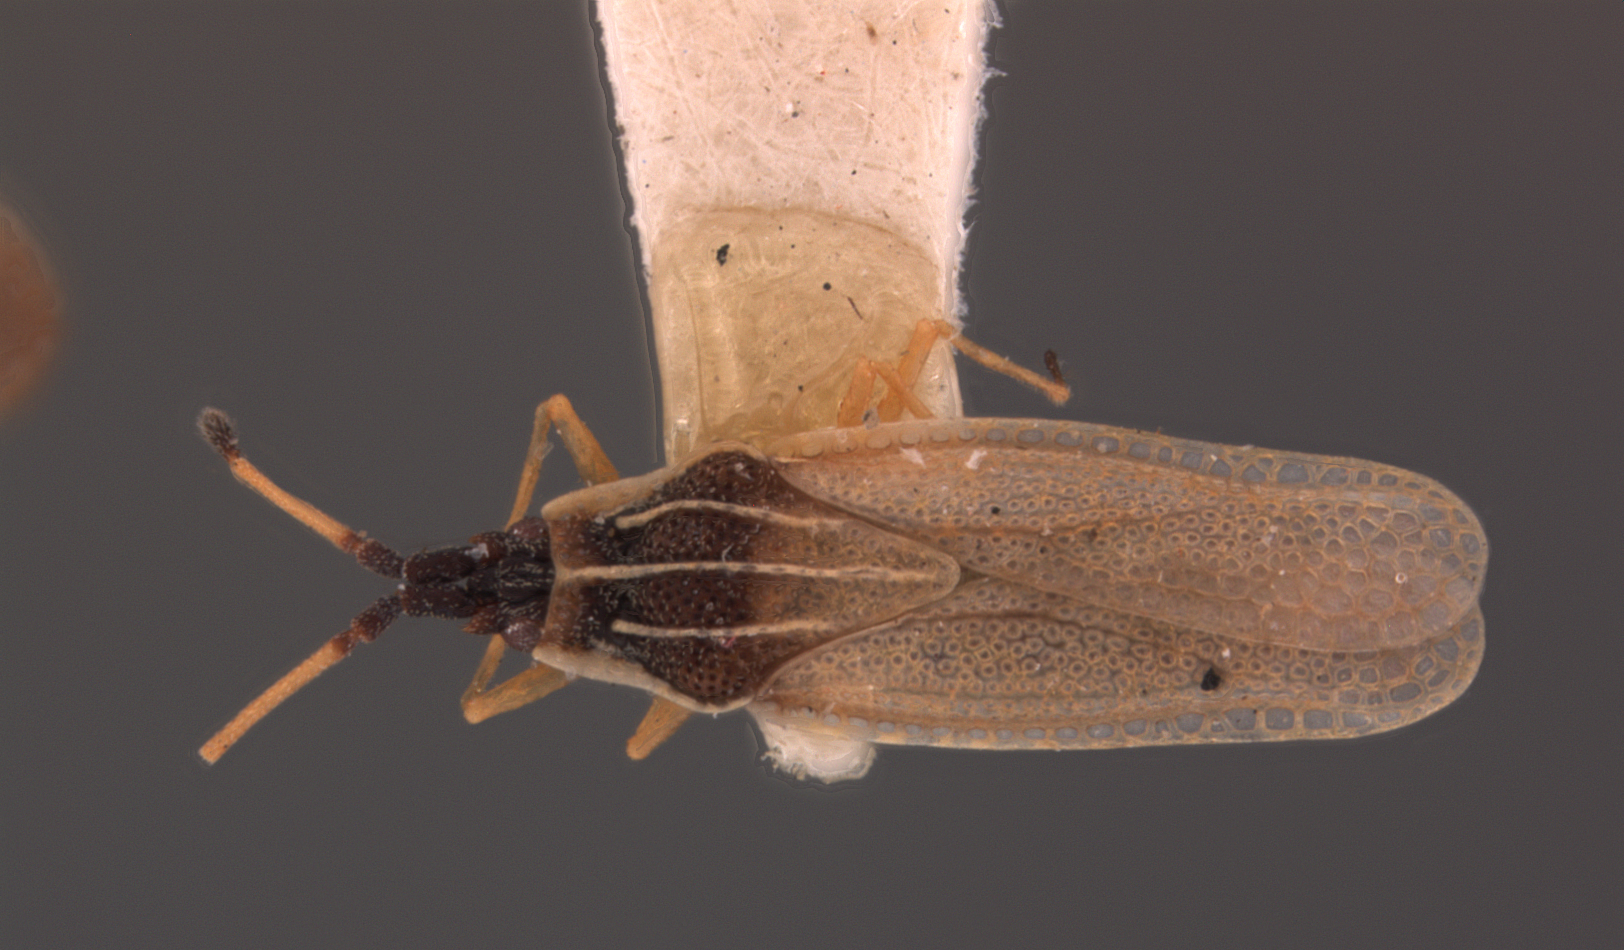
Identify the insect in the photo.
Atheas exiguus
